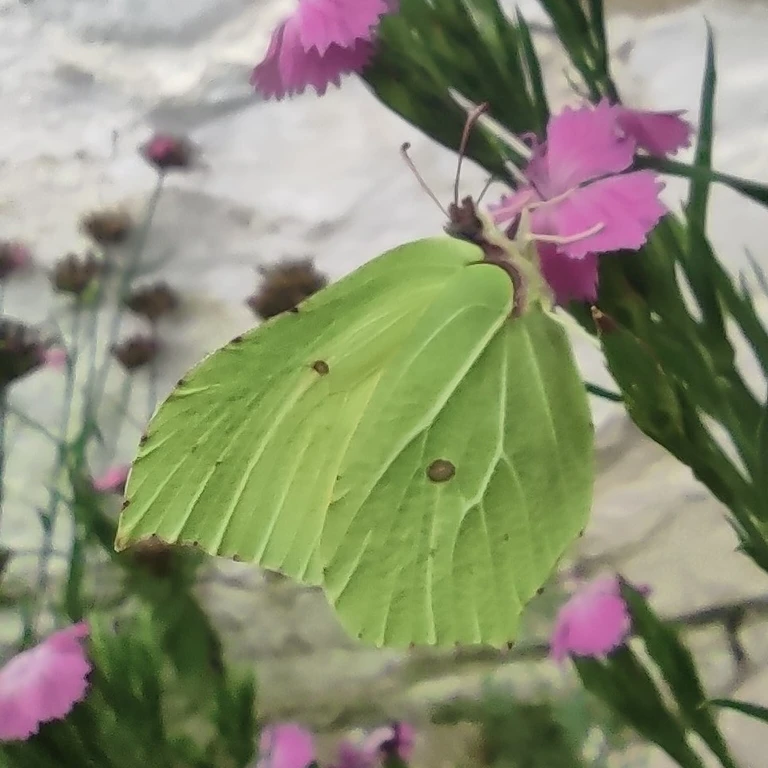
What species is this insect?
Gonepteryx rhamni
